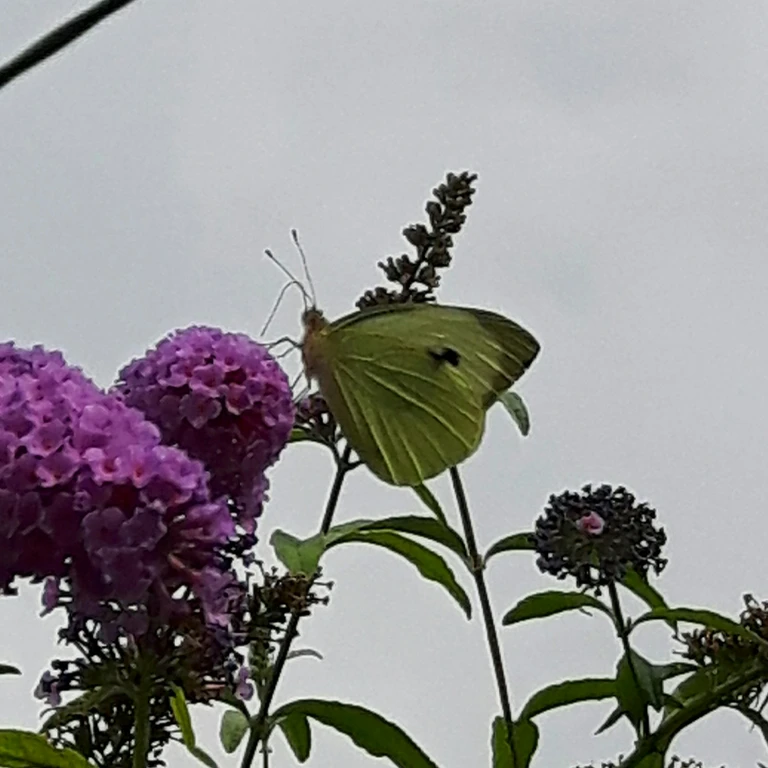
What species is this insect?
Pieris brassicae
